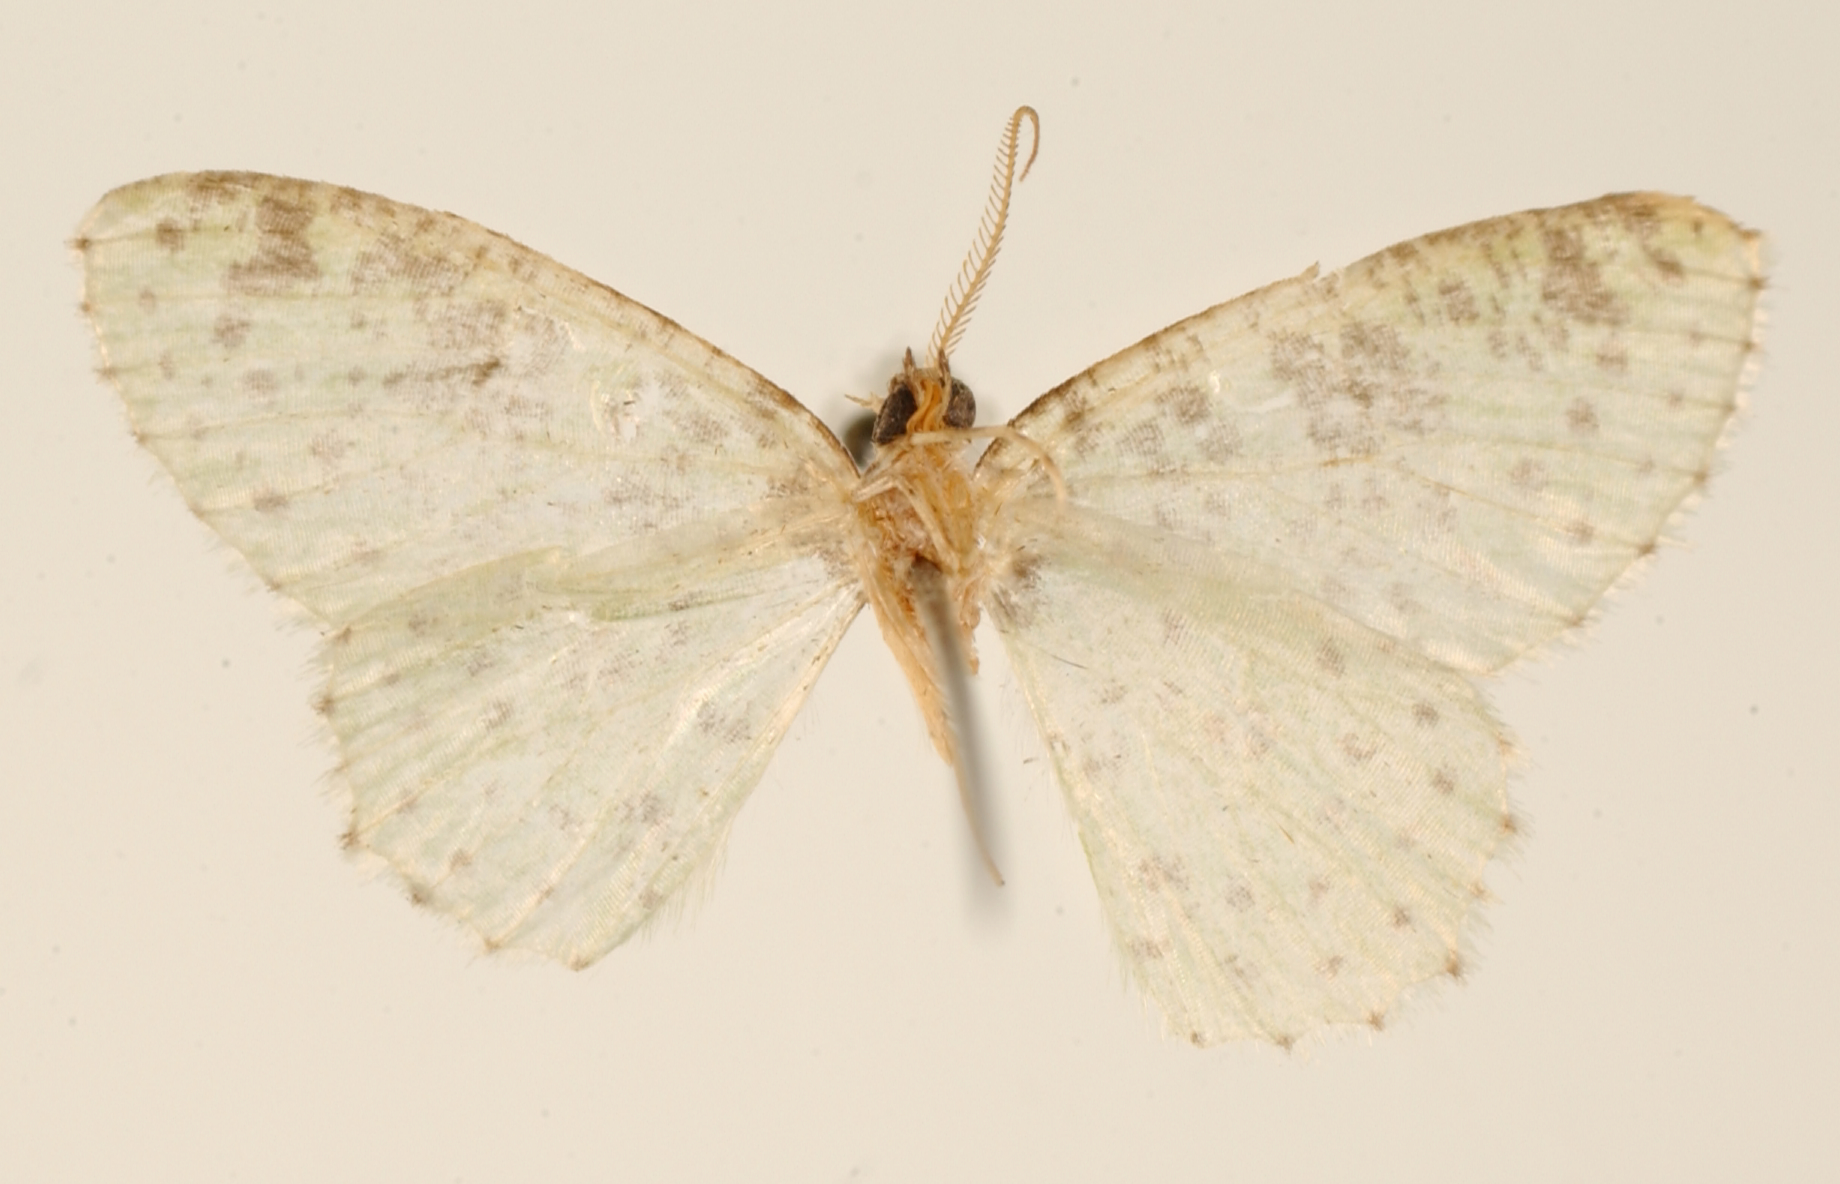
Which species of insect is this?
Blechroma punctiseriata
